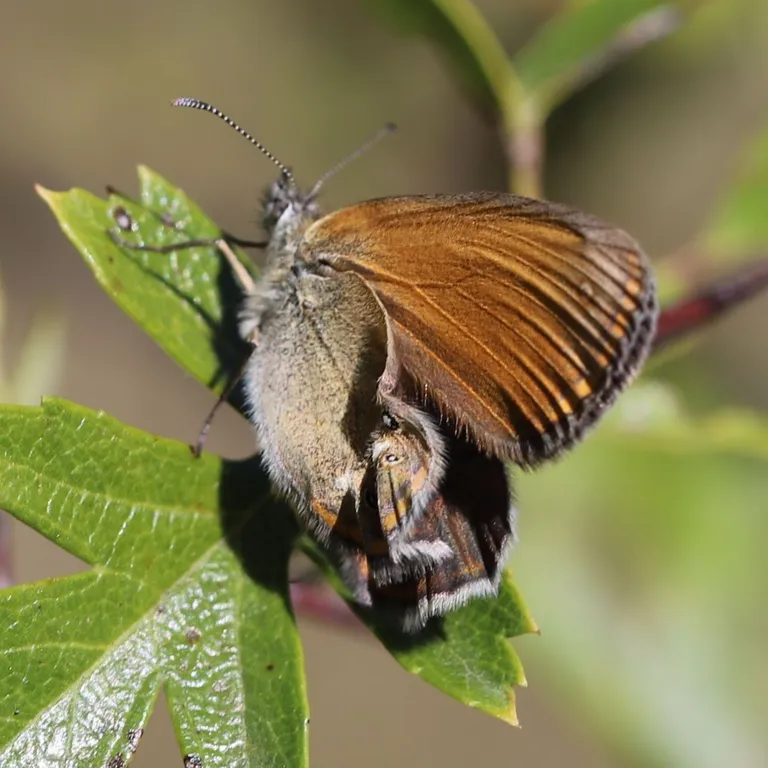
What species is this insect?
Coenonympha glycerion (also Coenonympha iphis)
